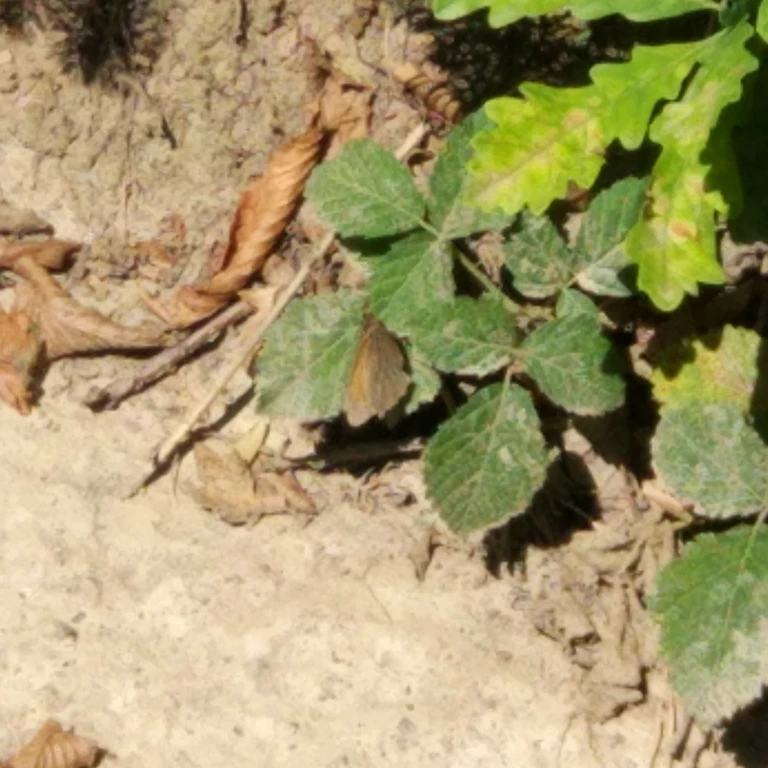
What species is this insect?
Maniola jurtina
